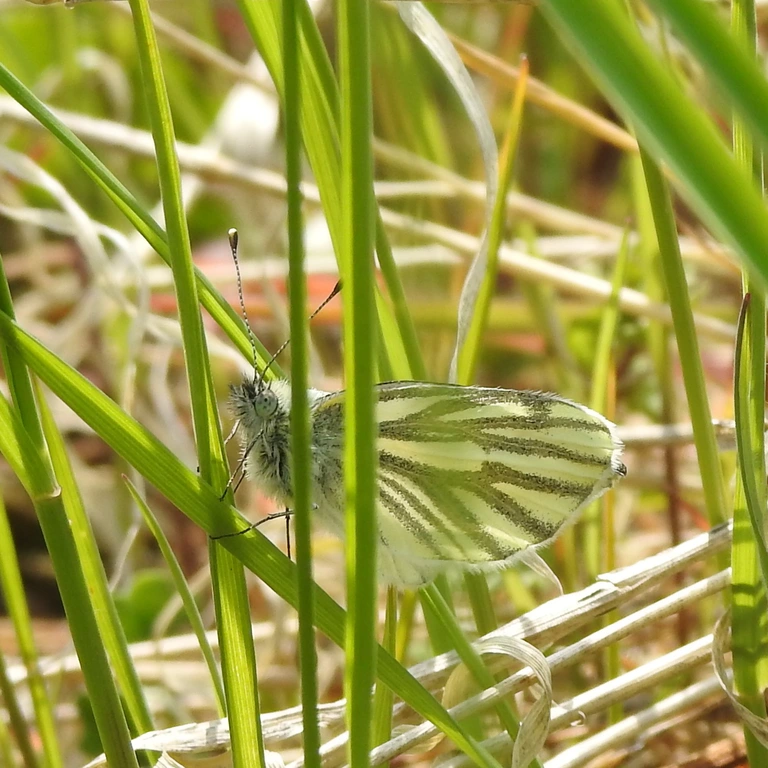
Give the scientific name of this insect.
Pieris napi
